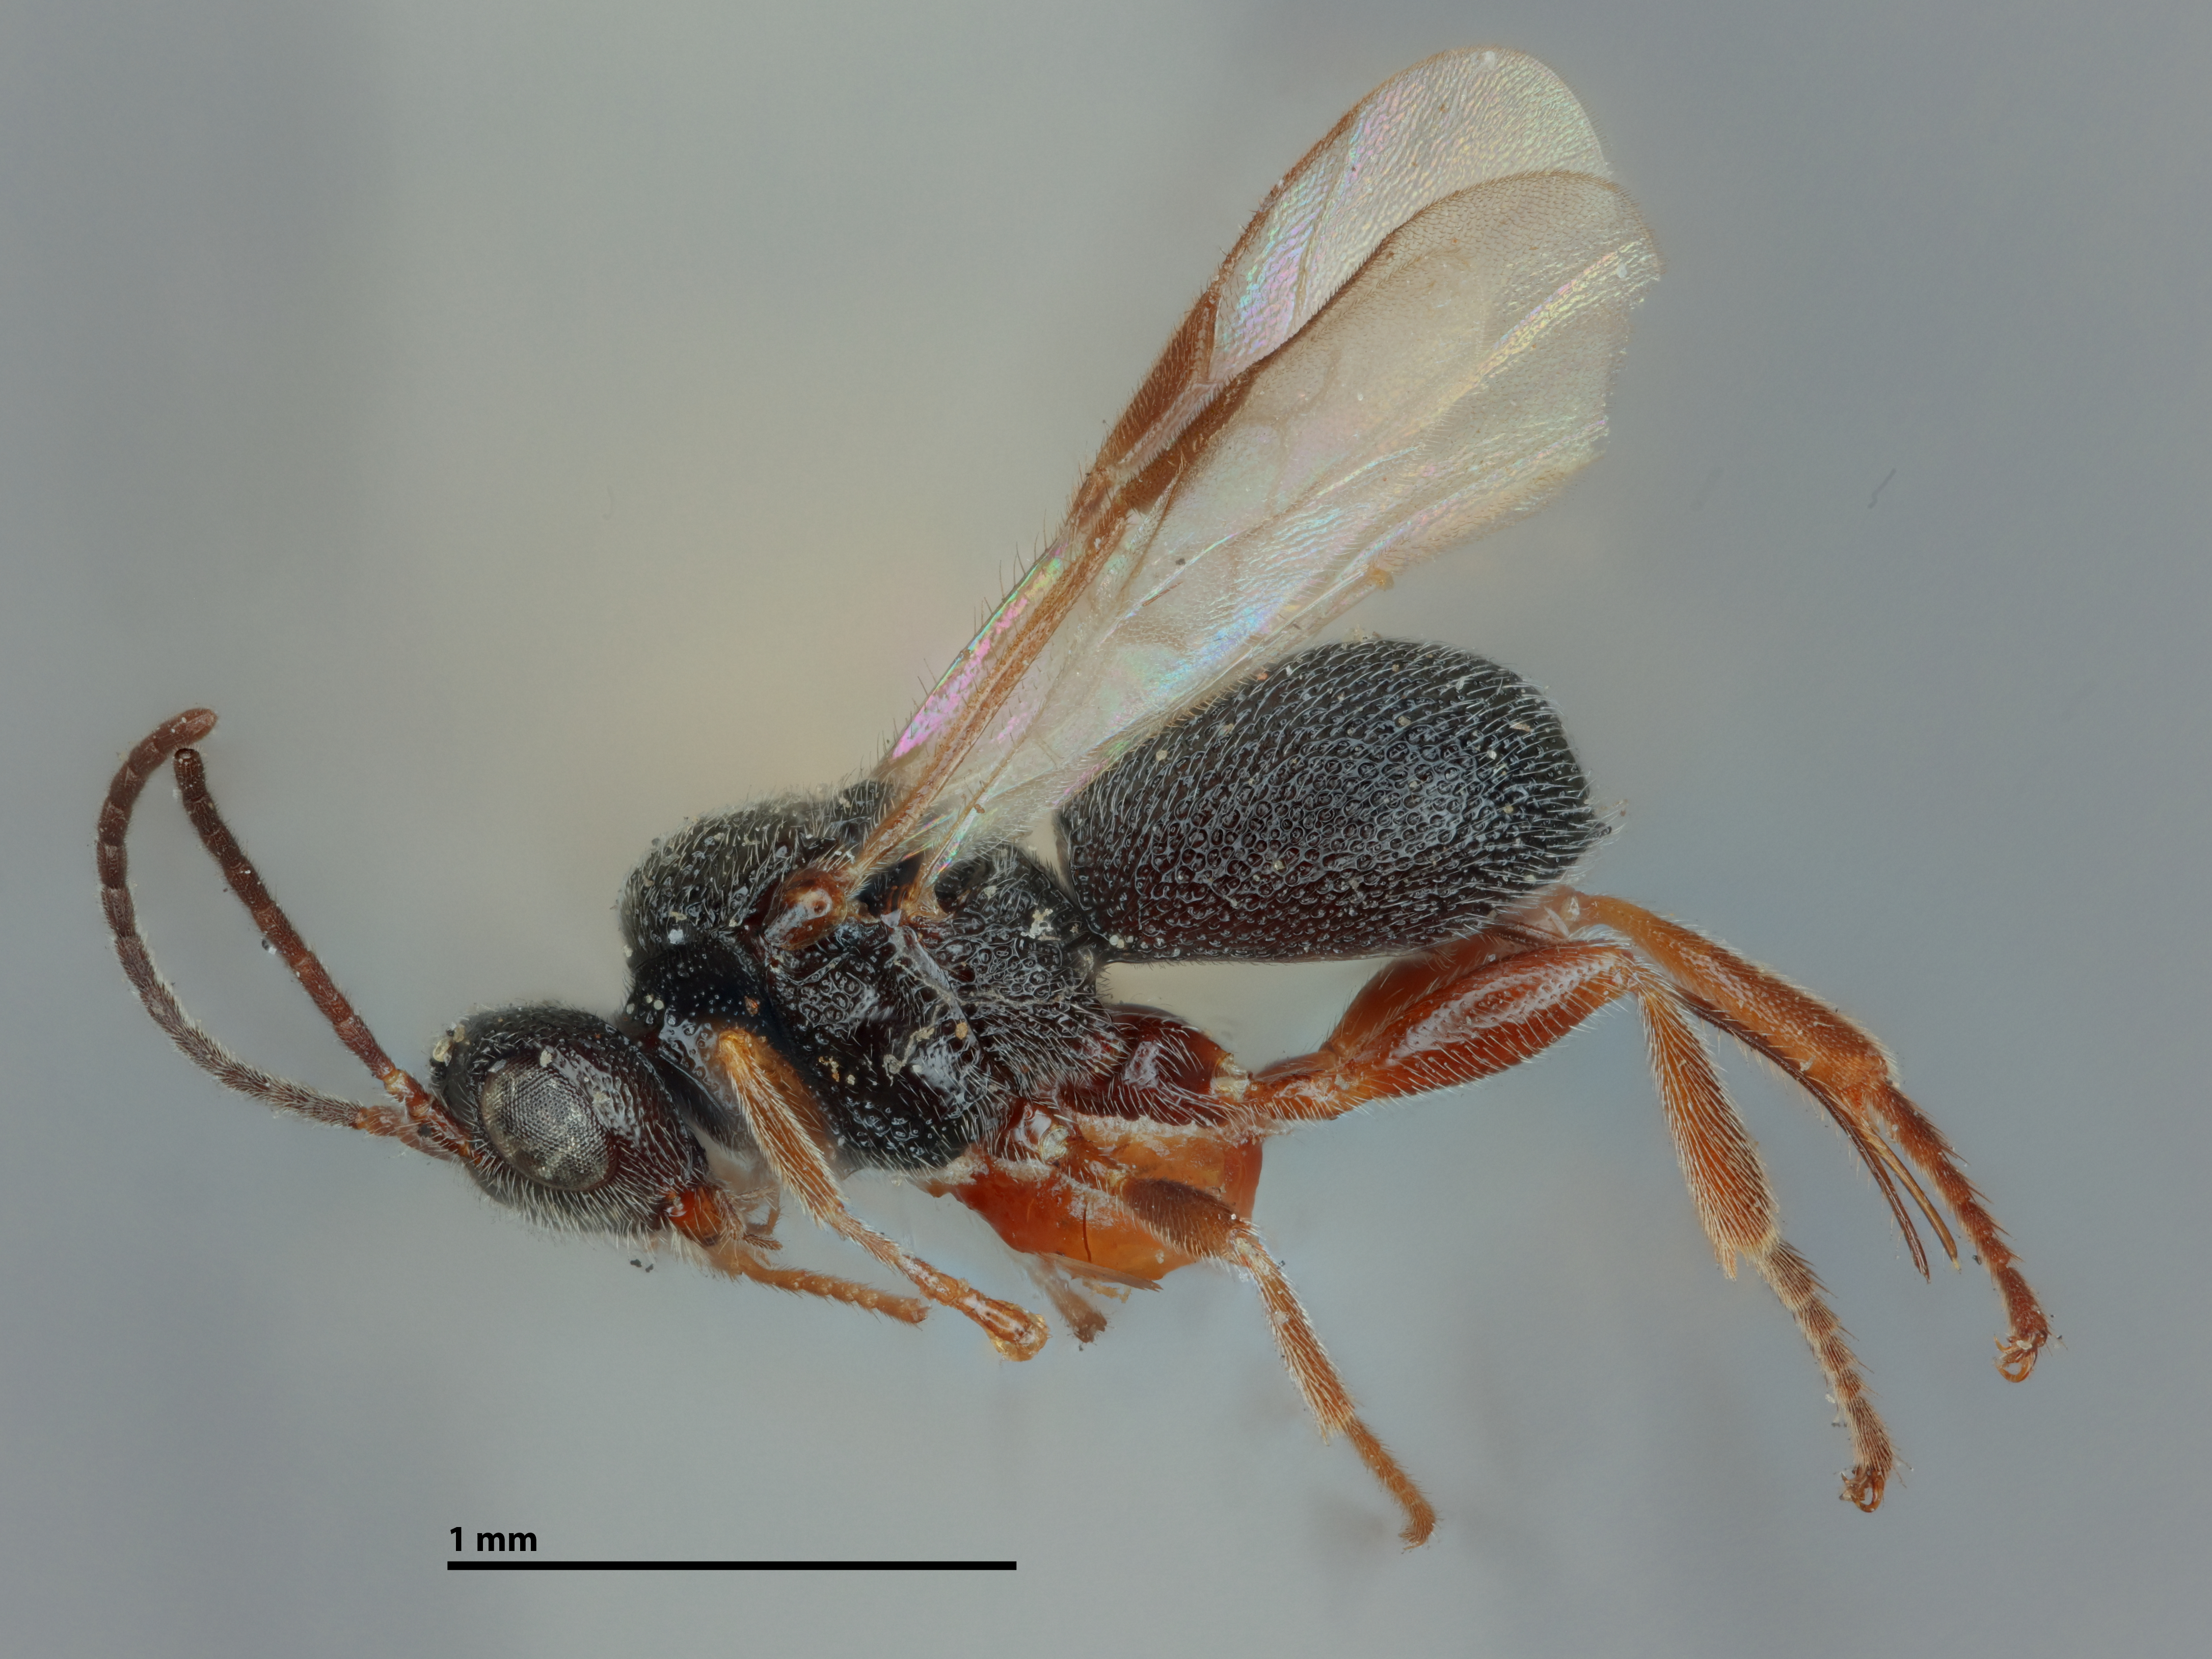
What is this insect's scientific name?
Urosigalphus femoratus
